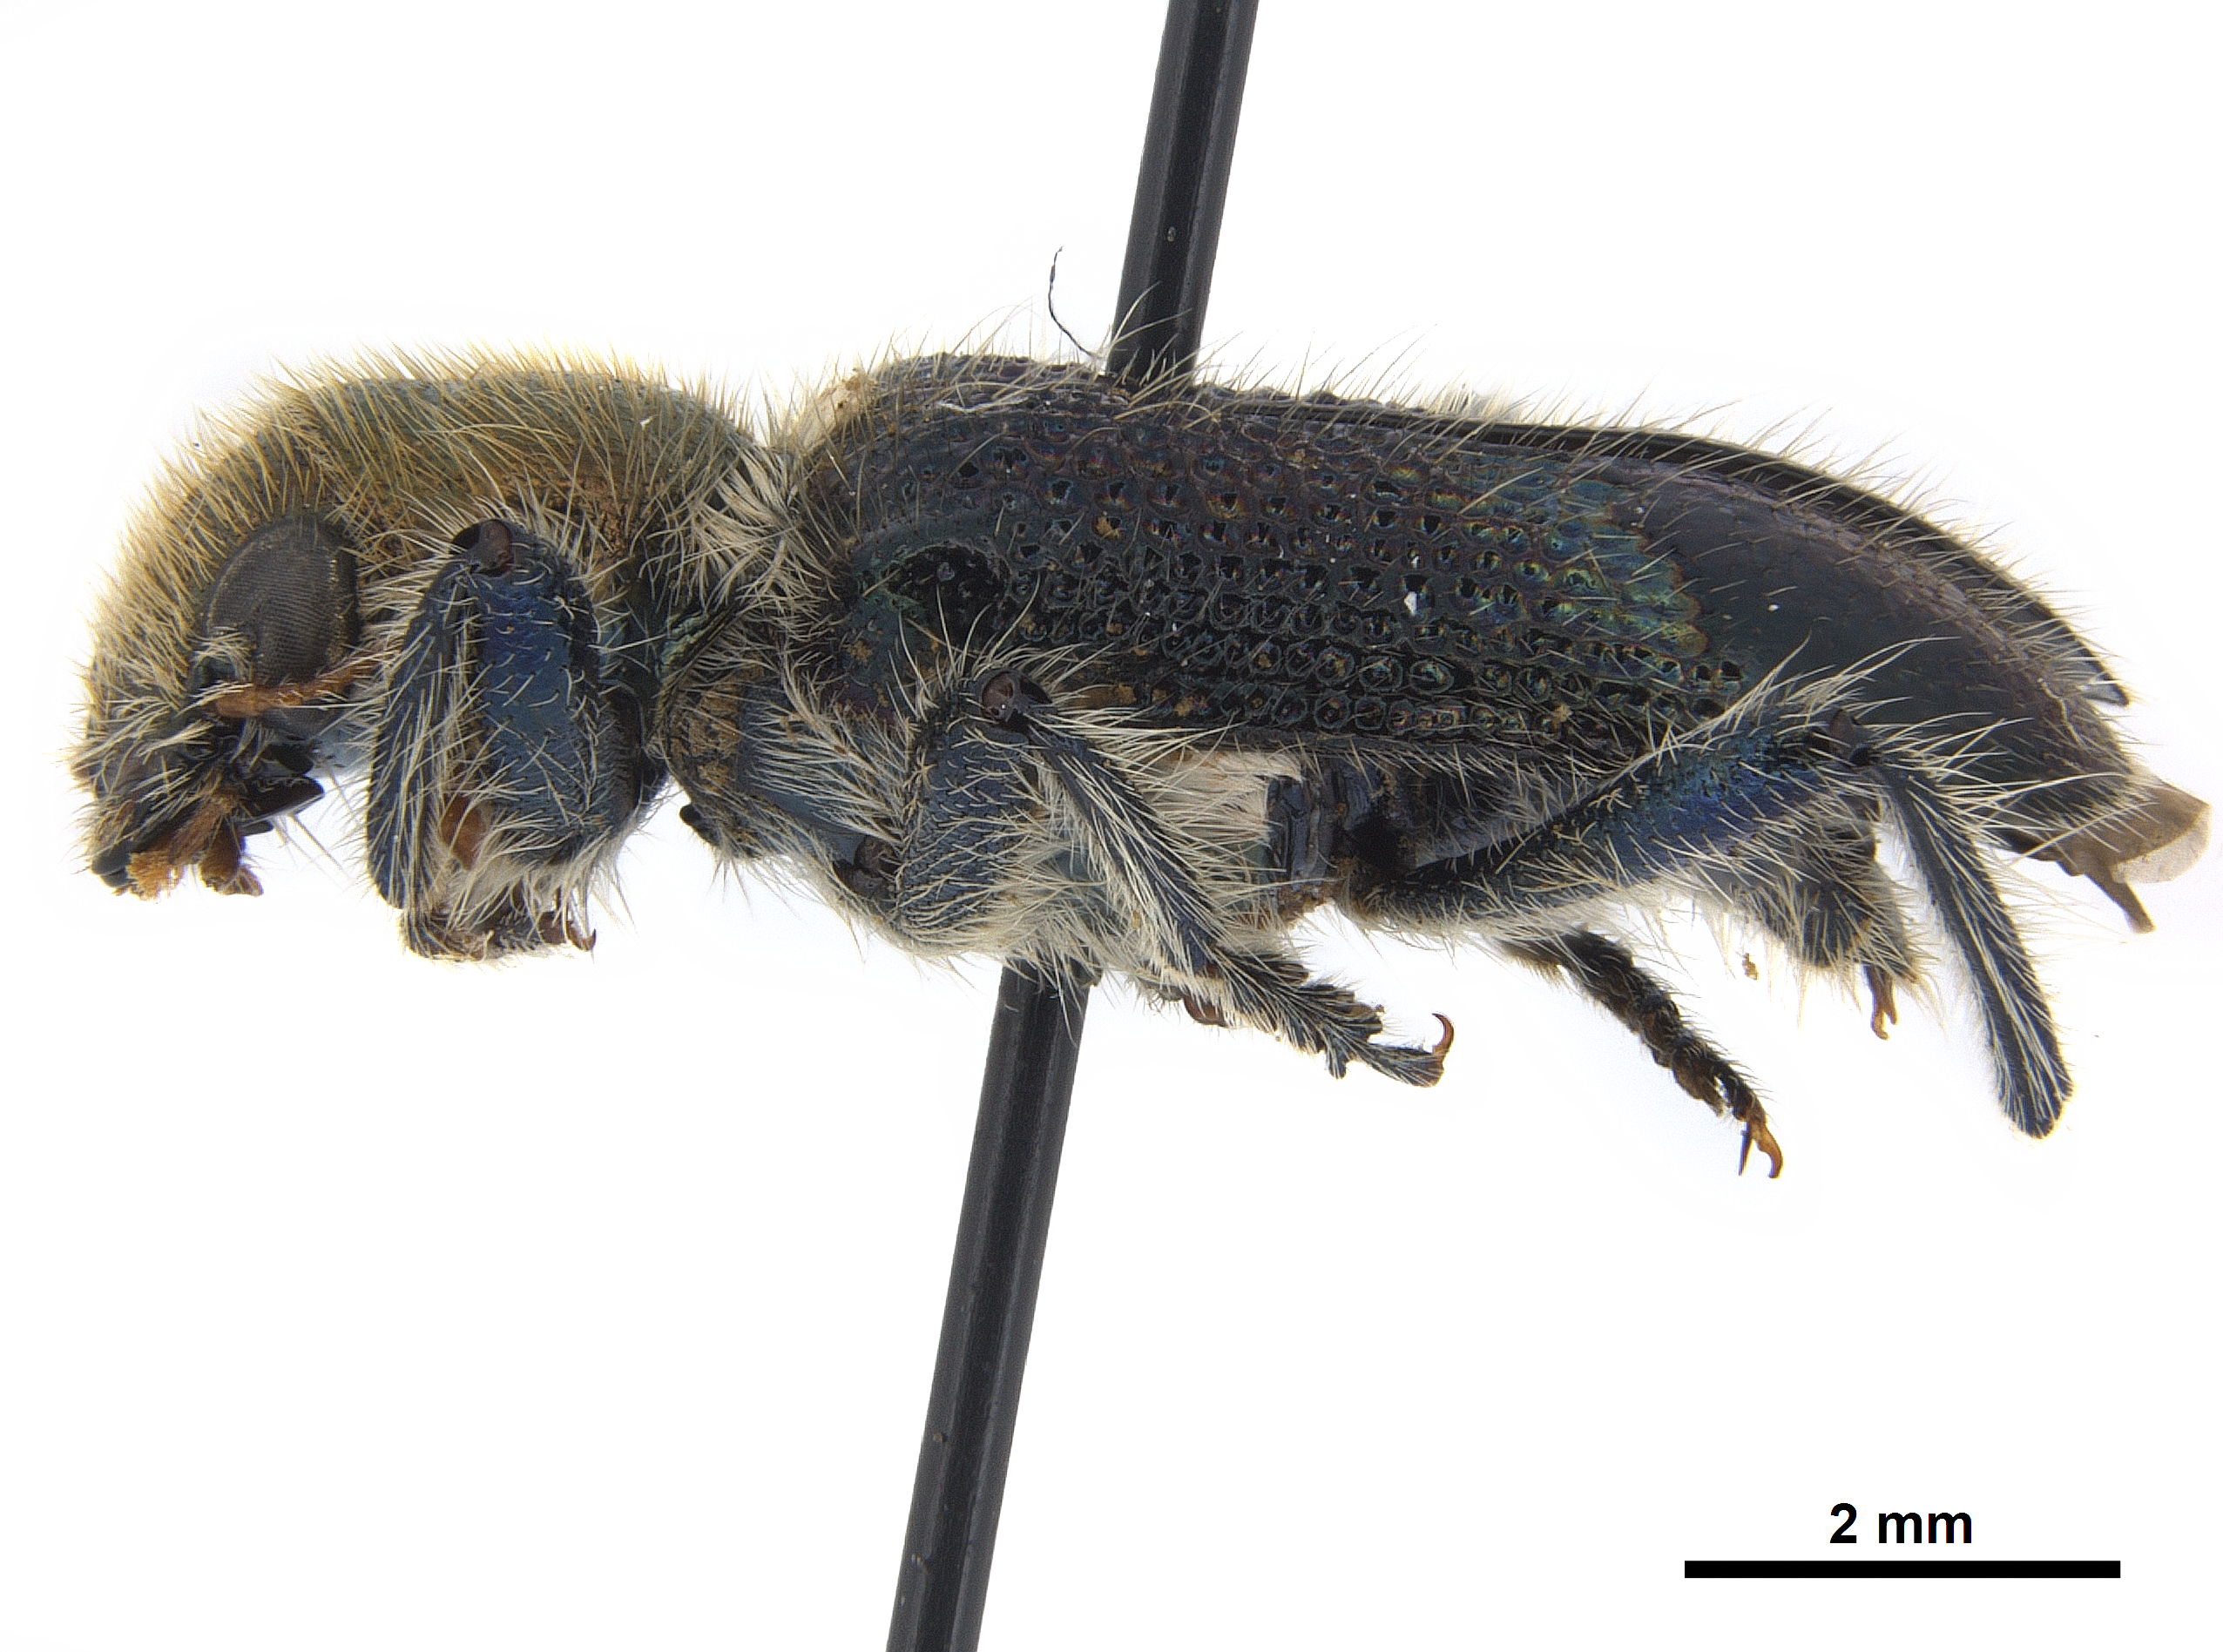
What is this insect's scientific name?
Phlogistus kolbei
